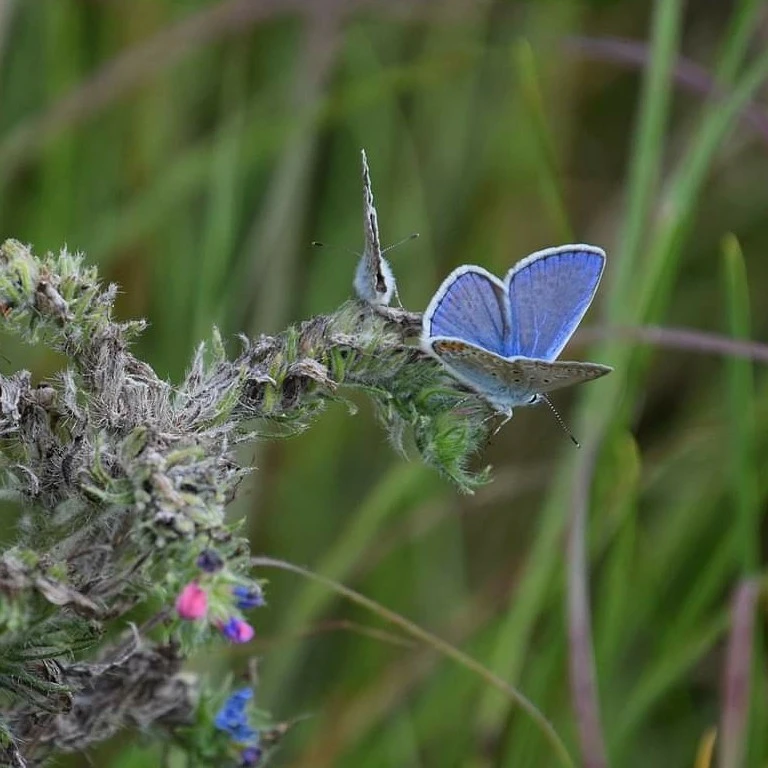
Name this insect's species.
Polyommatus icarus
